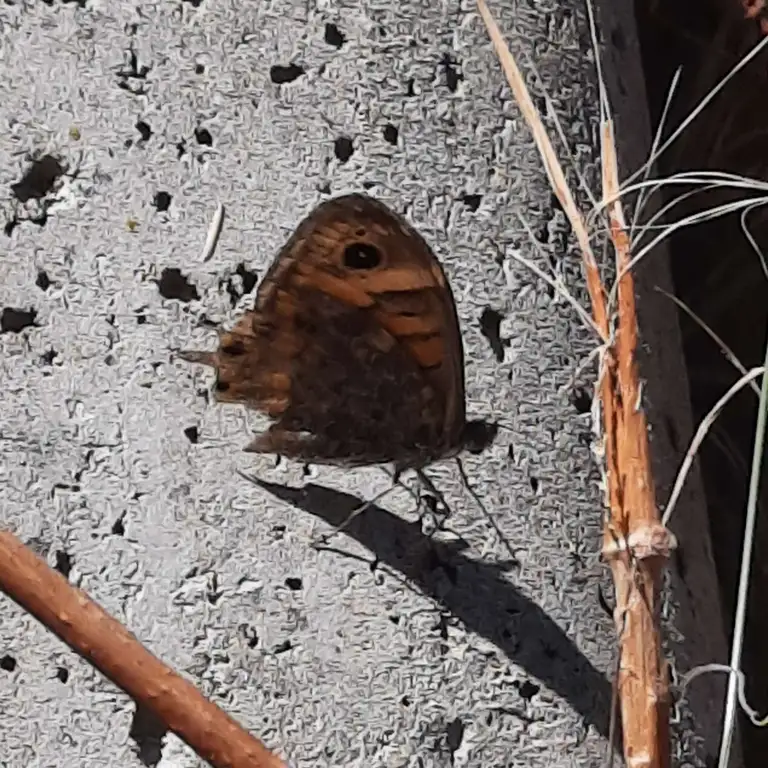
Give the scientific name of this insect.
Lasiommata megera (also Pararge megera)
